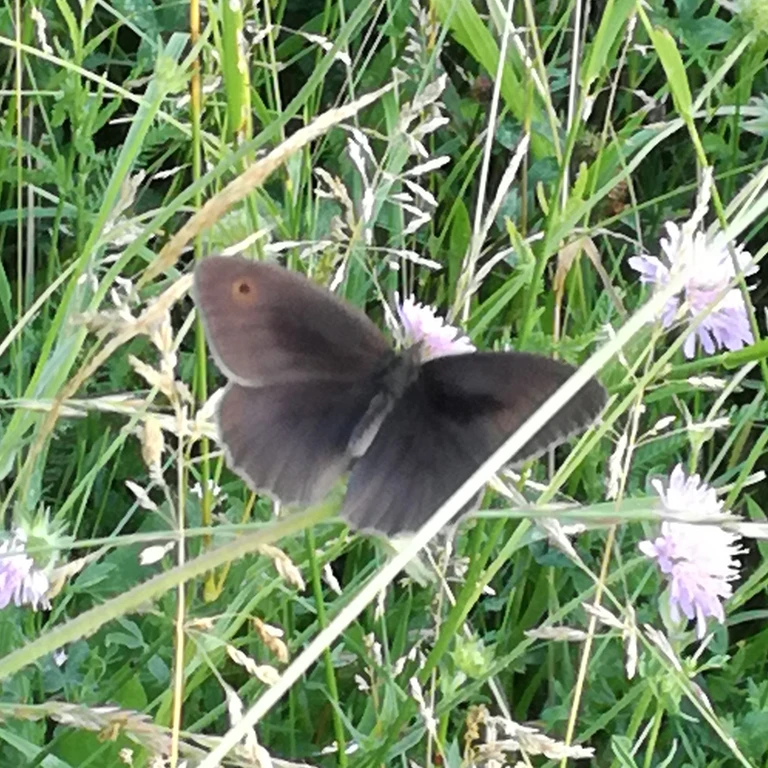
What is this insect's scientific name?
Maniola jurtina
